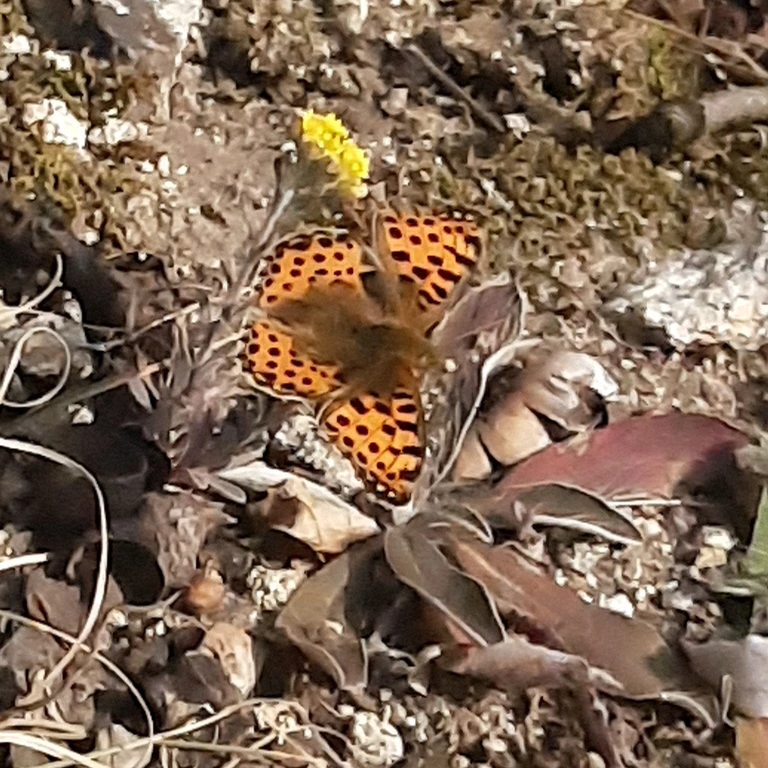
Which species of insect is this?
Issoria lathonia
